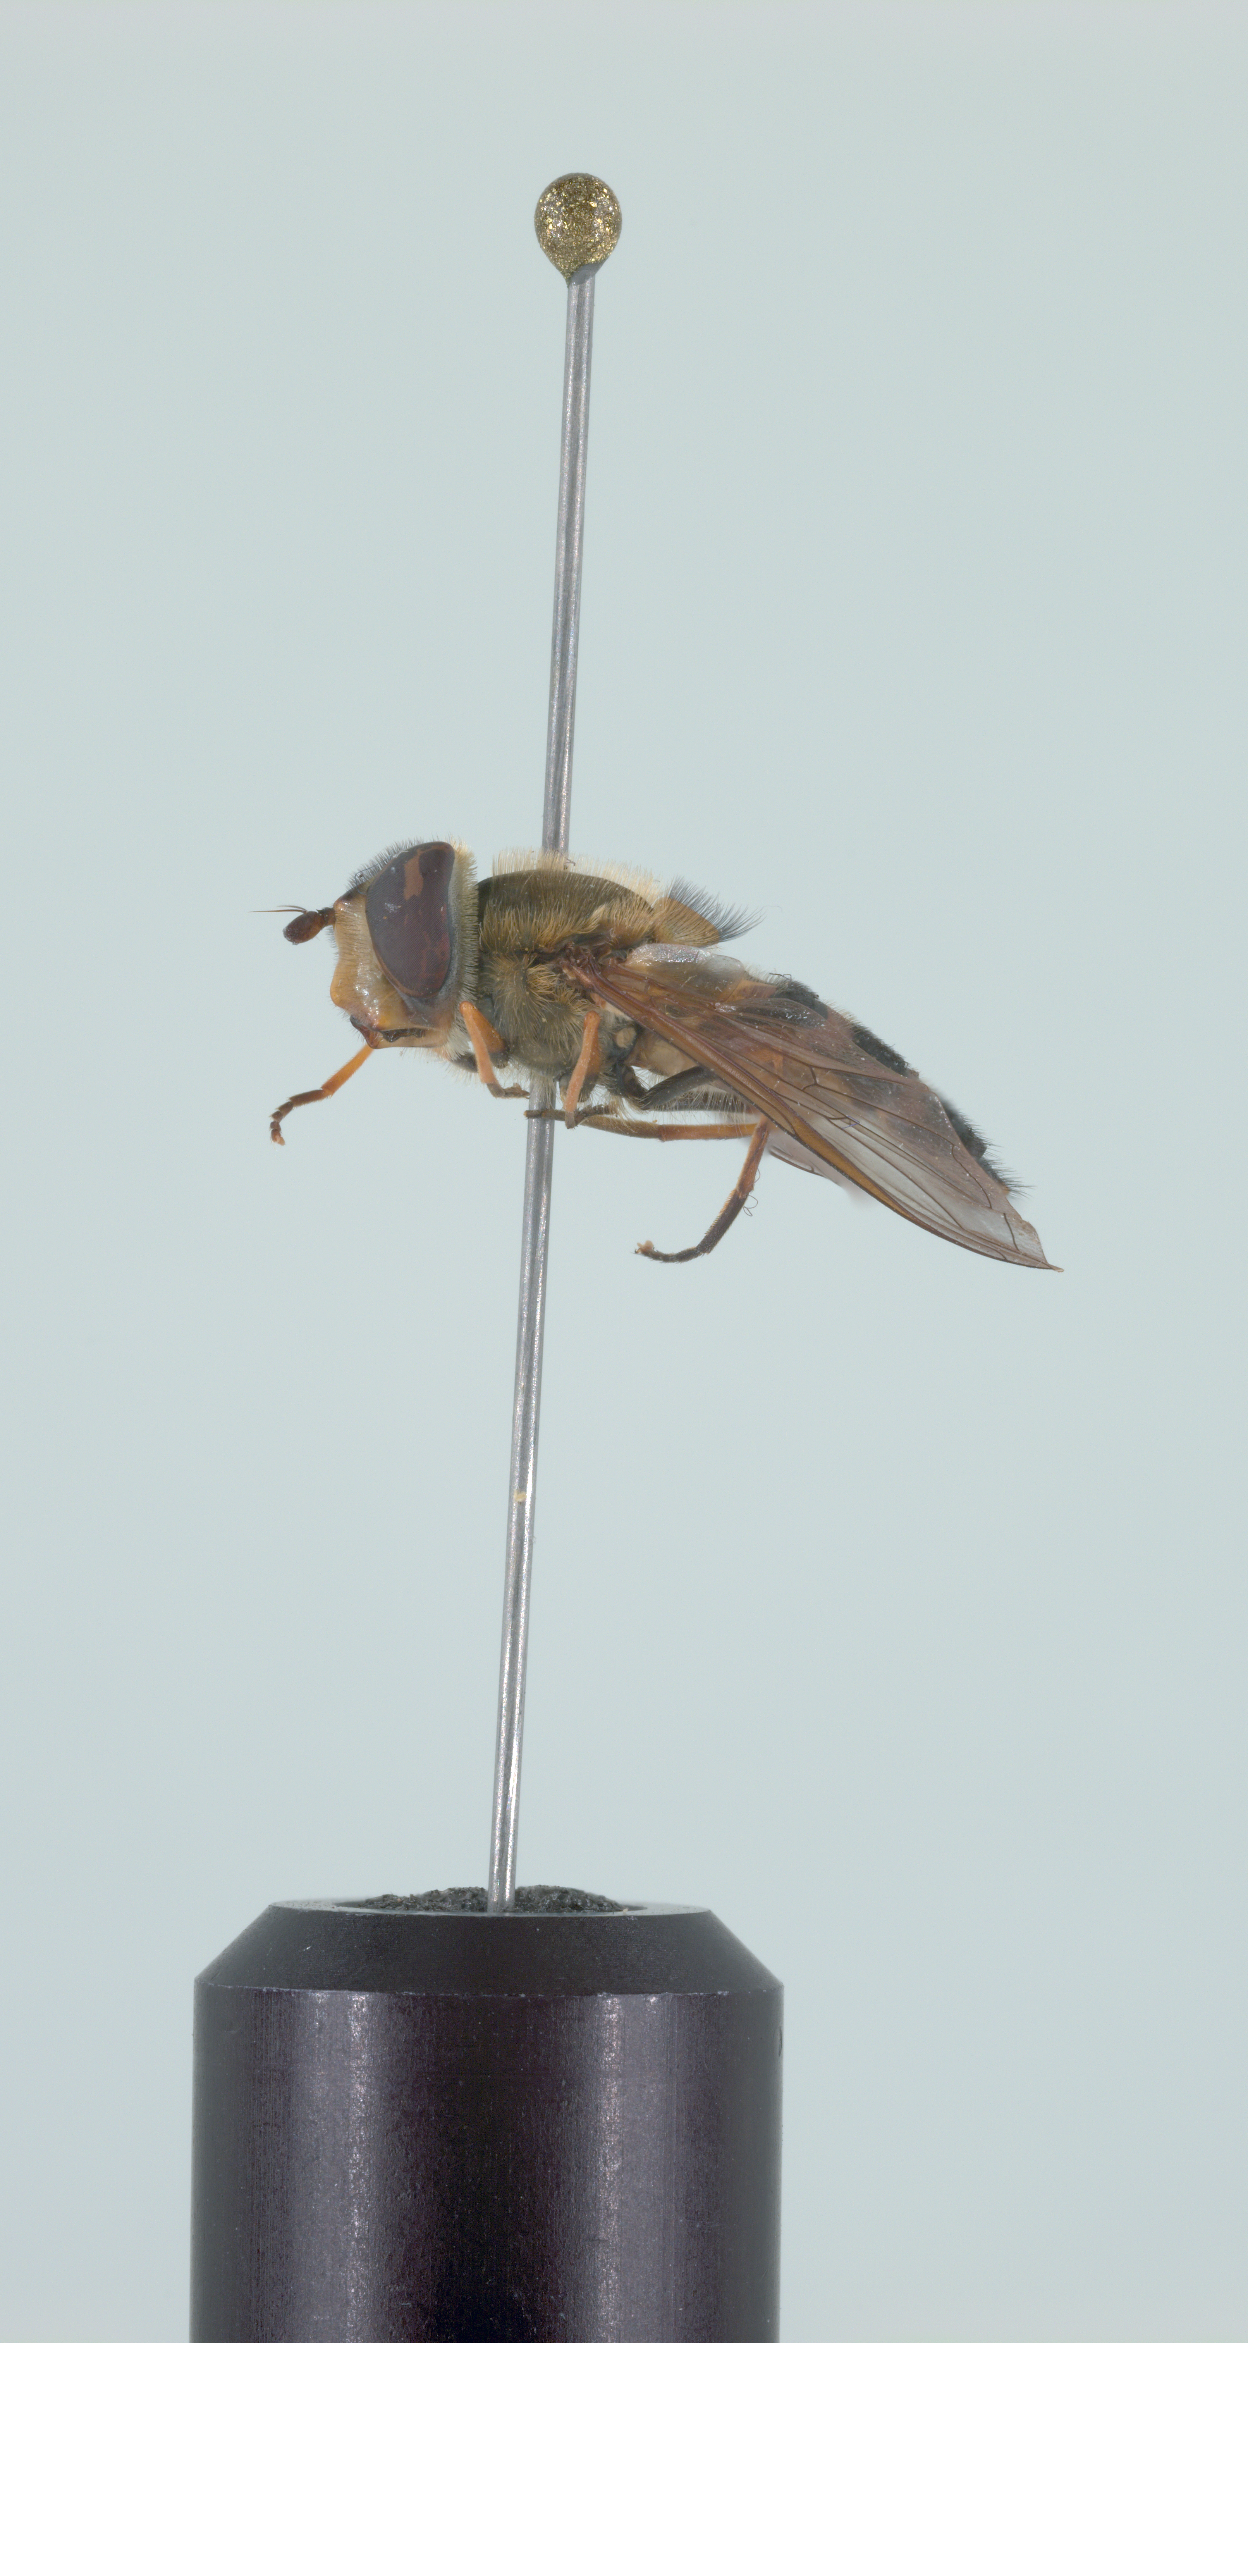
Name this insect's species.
Syrphus torvus
